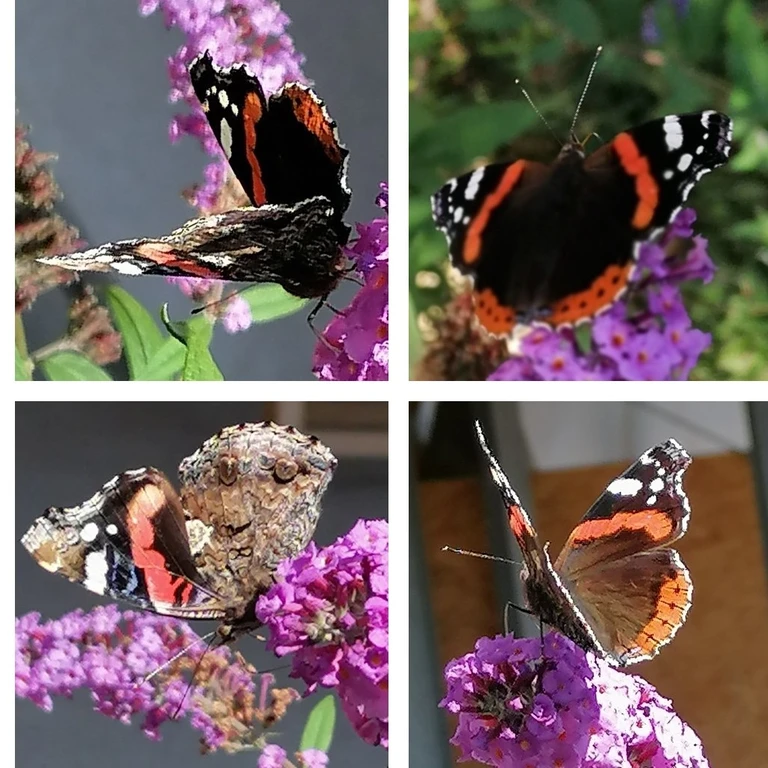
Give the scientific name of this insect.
Vanessa atalanta
